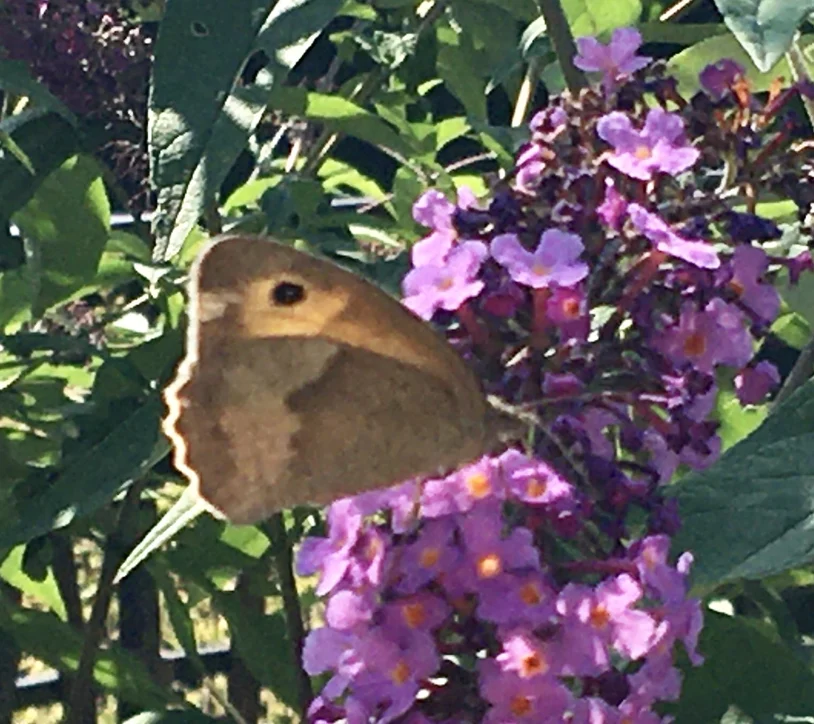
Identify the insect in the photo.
Maniola jurtina
